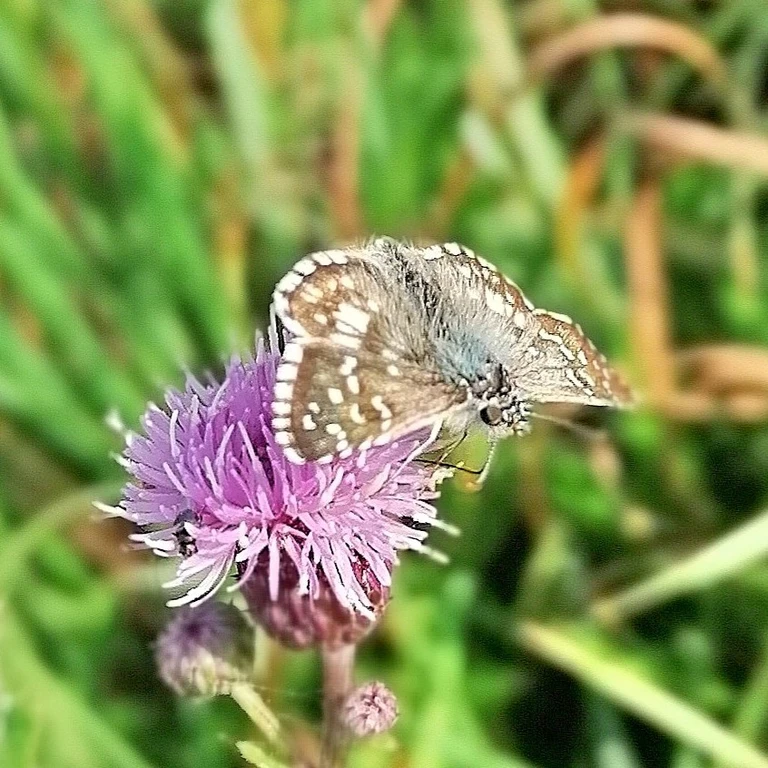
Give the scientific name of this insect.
Pyrgus armoricanus
